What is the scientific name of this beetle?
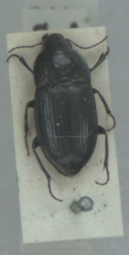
Amara lunicollis
